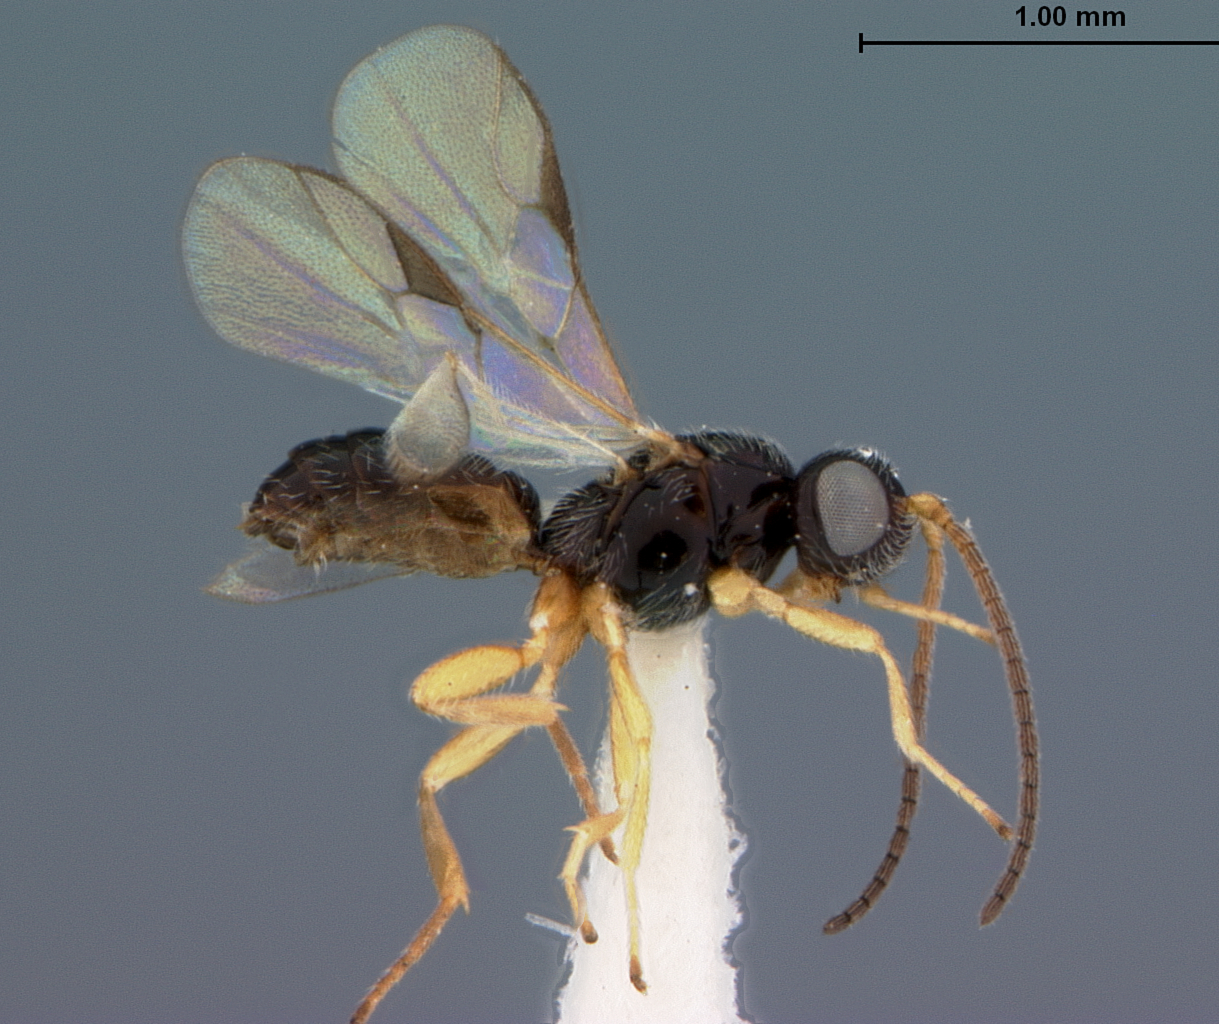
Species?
Pseudognaptodon curticauda
